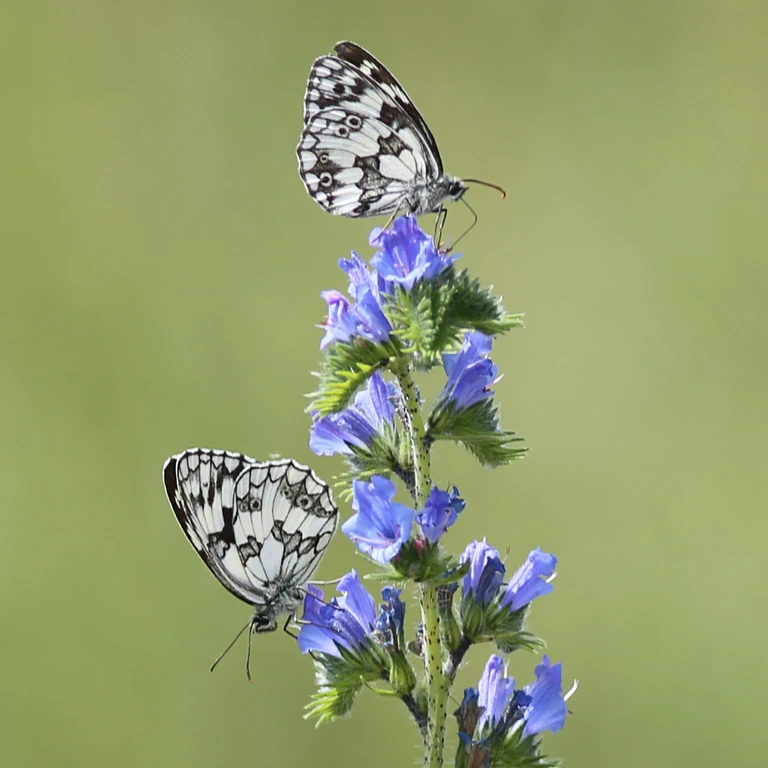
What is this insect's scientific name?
Melanargia galathea
